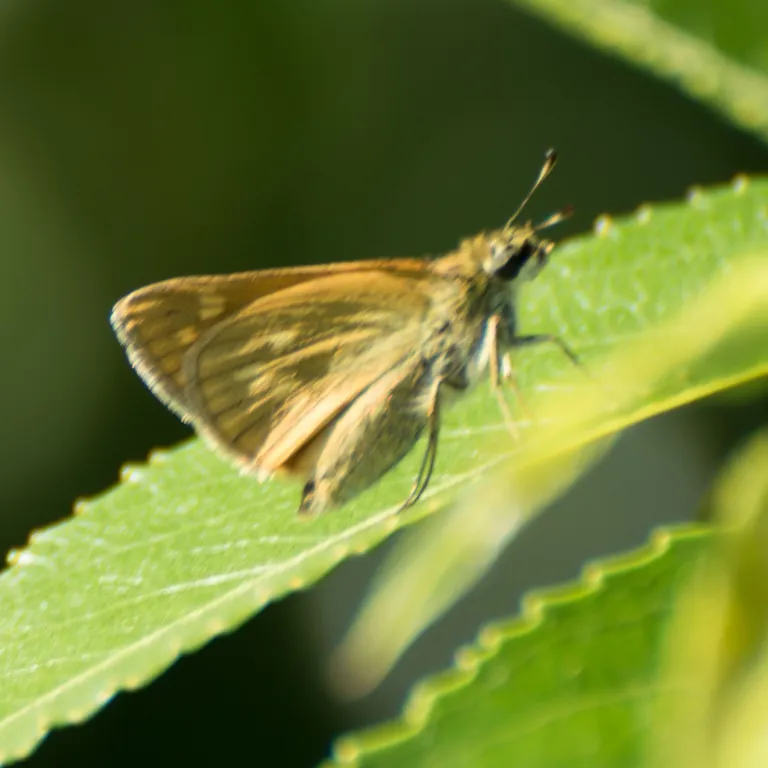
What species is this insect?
Ochlodes sylvanus (also Ochlodes venata)
